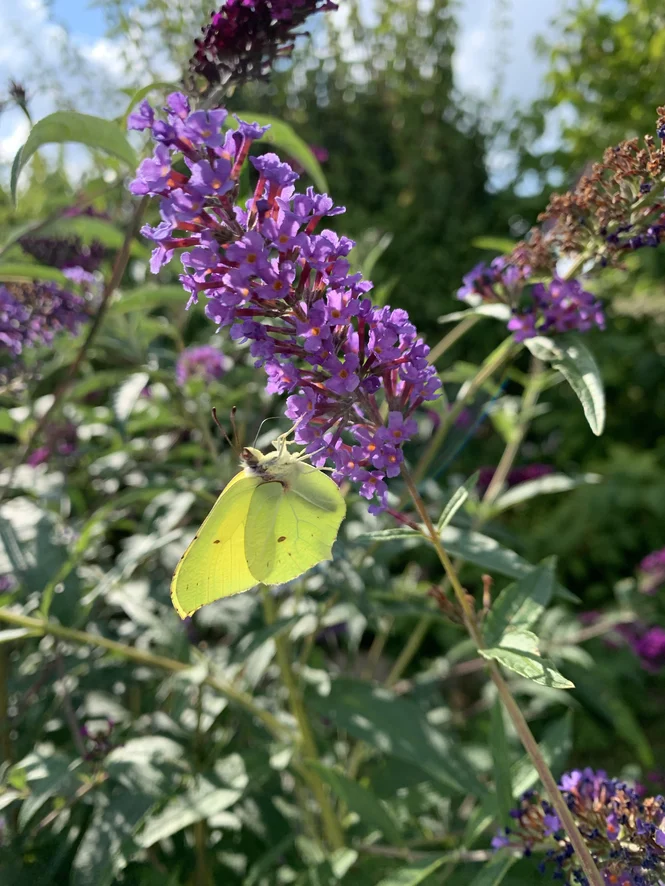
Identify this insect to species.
Gonepteryx rhamni
